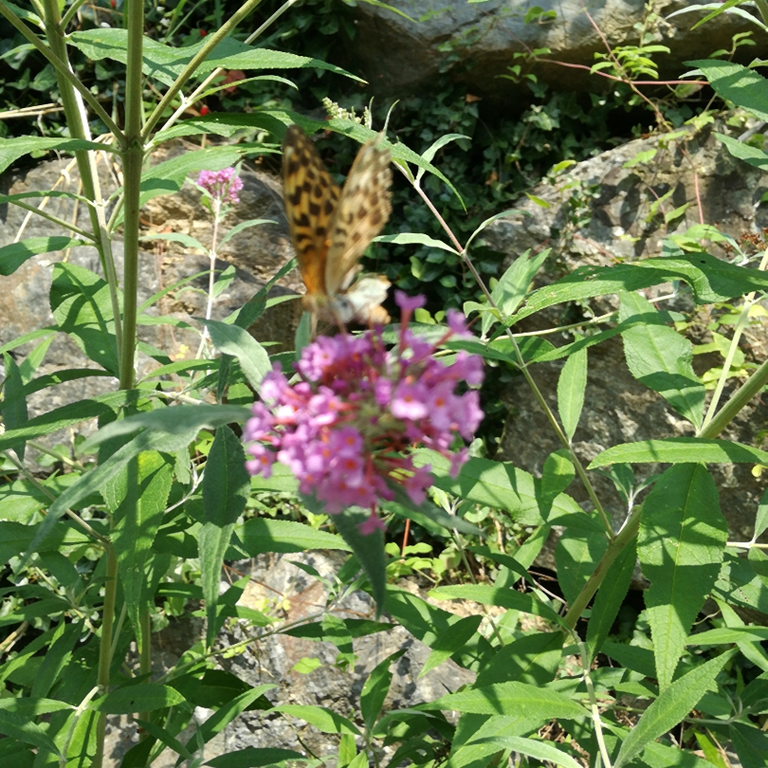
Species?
Argynnis paphia
